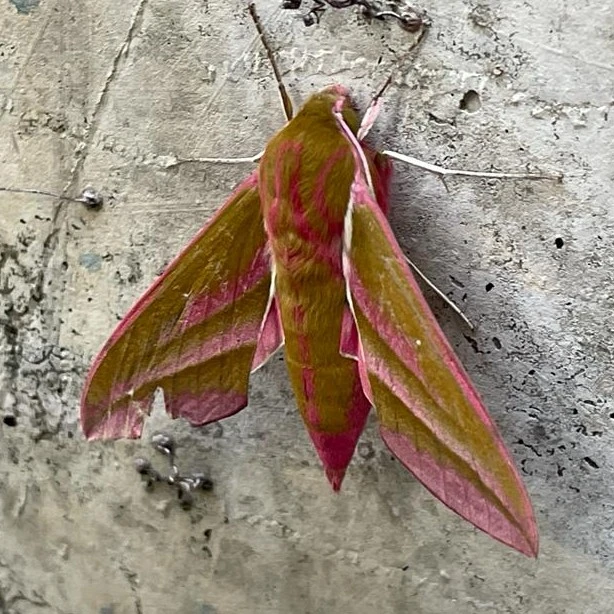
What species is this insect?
Deilephila elpenor
